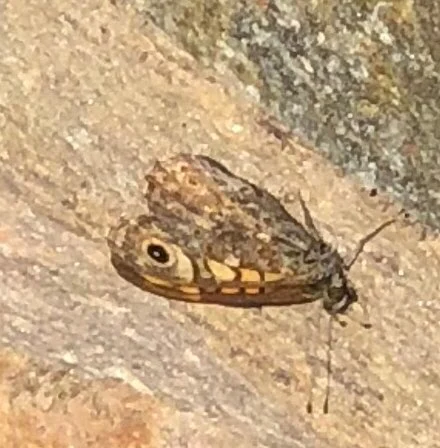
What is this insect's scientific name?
Lasiommata megera (also Pararge megera)
